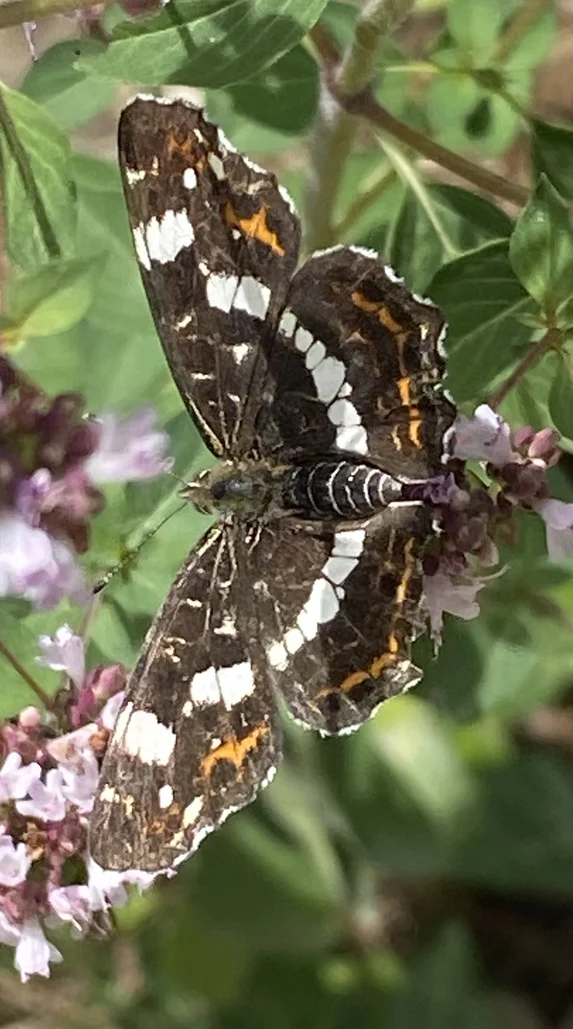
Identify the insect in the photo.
Araschnia levana
